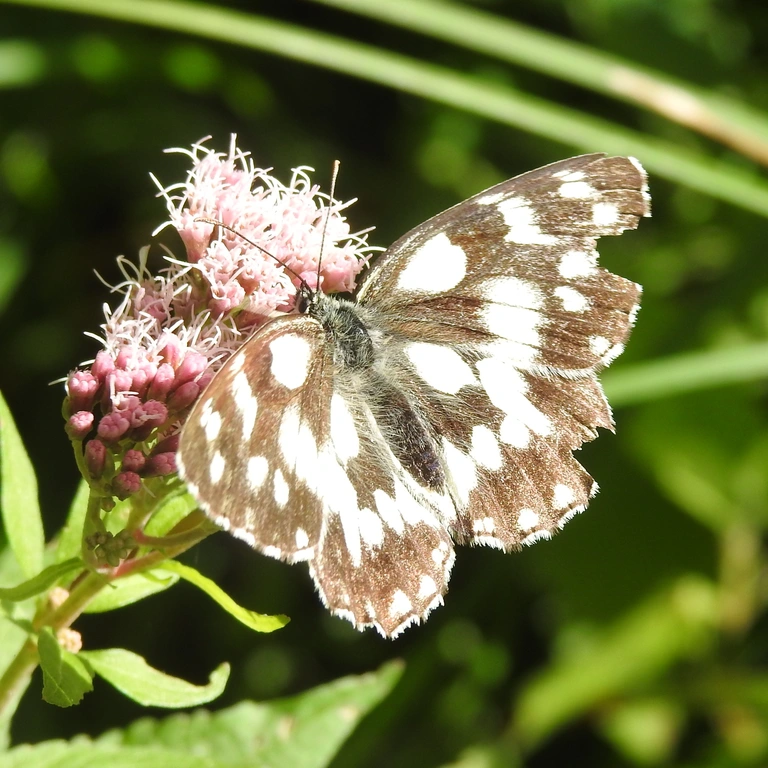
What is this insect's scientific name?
Melanargia galathea
